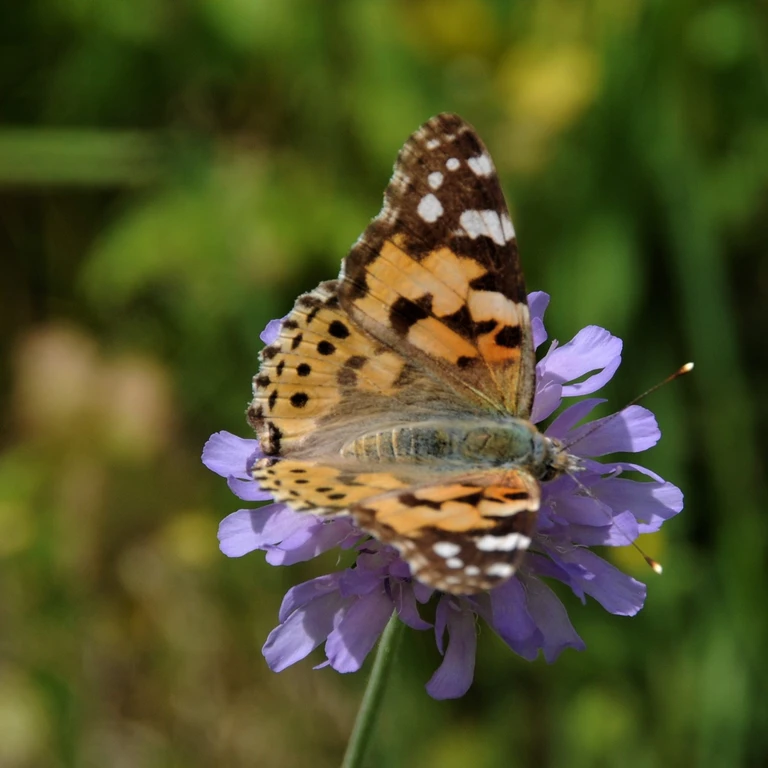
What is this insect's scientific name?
Vanessa cardui
